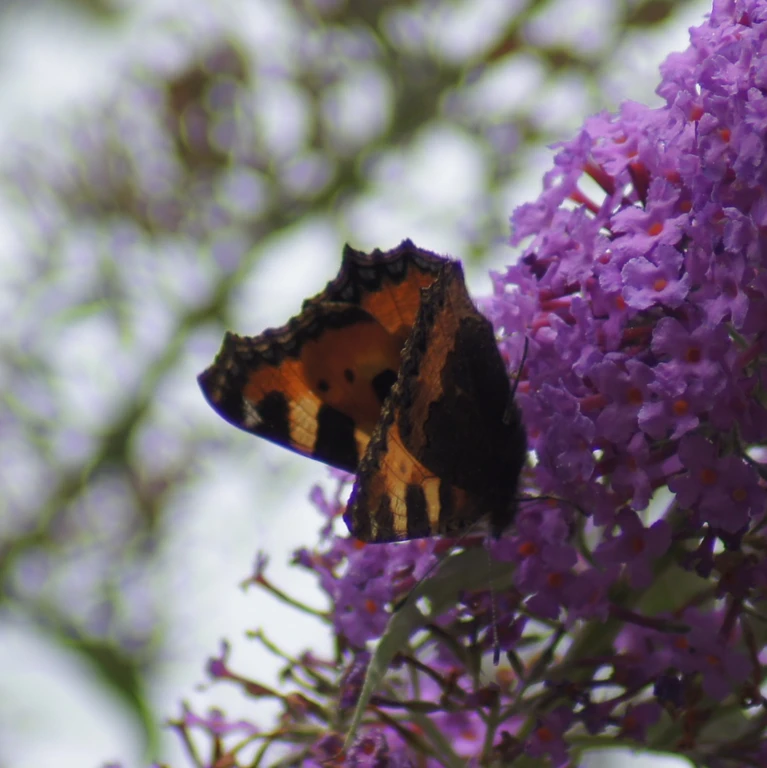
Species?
Aglais urticae
